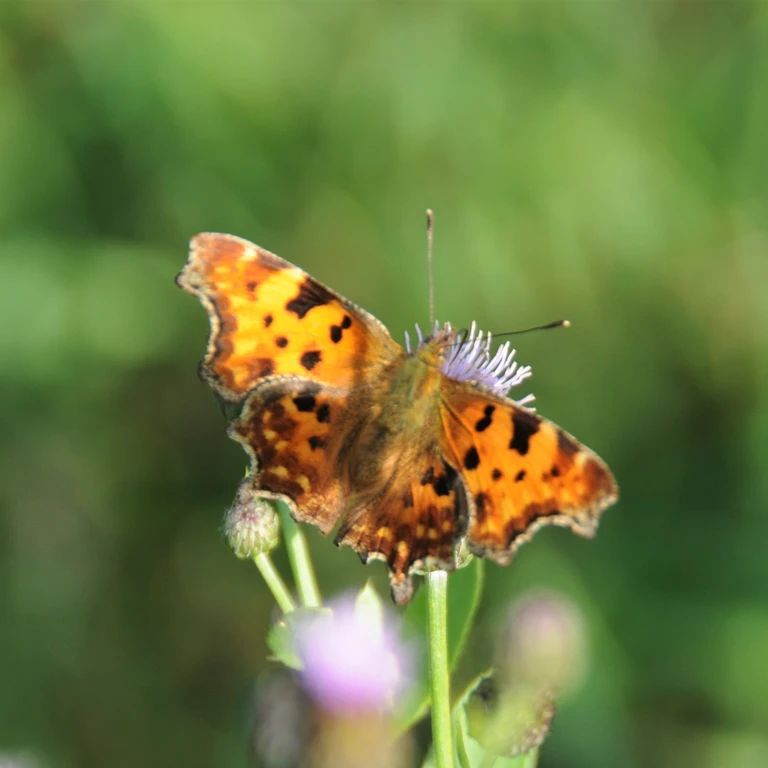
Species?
Polygonia c-album
